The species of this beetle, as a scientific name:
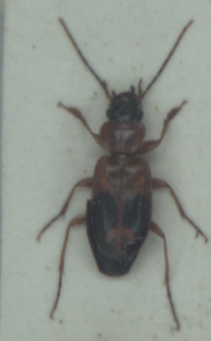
Badister unipustulatus
